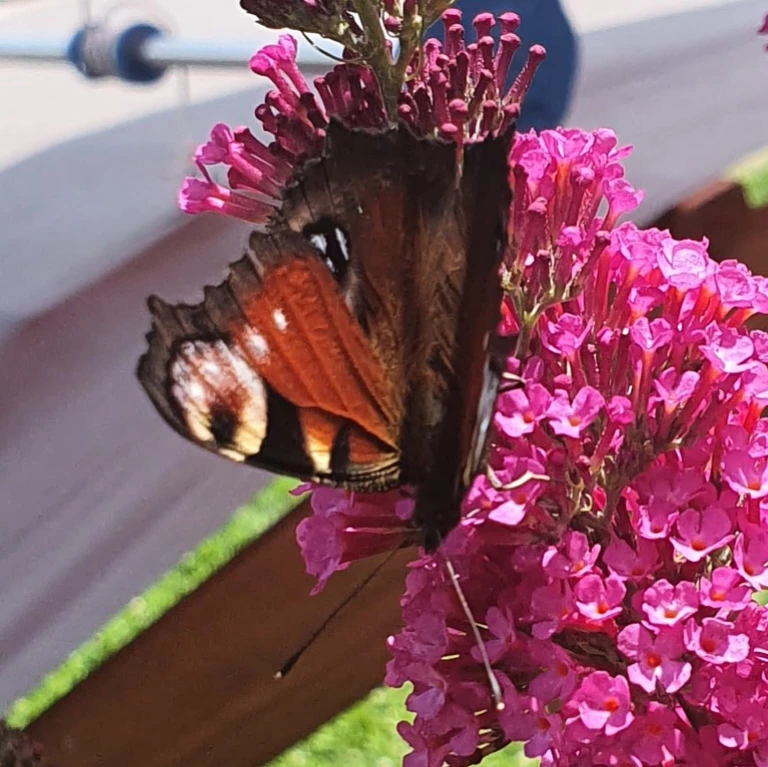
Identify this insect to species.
Aglais io
